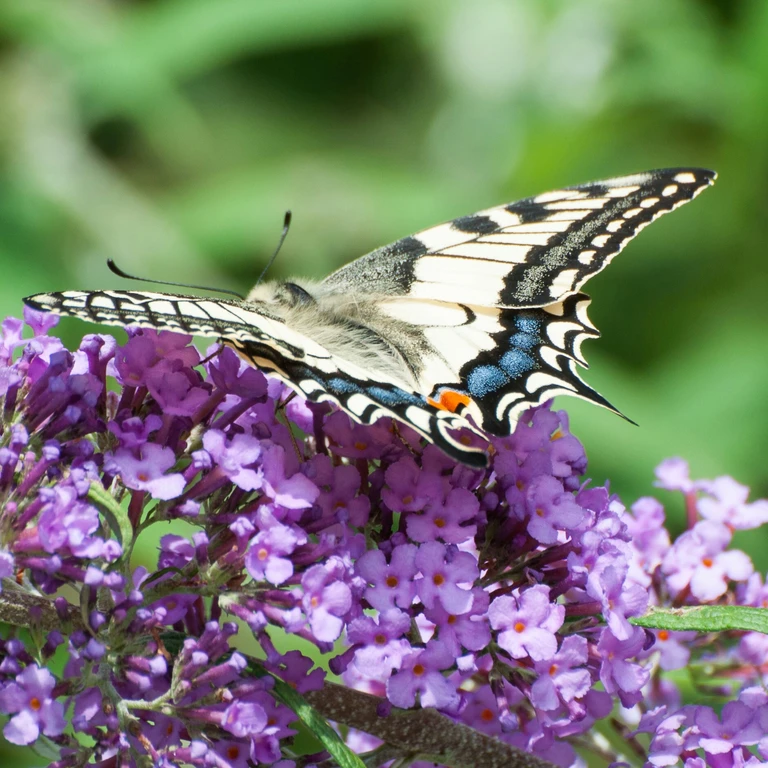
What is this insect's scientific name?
Papilio machaon
